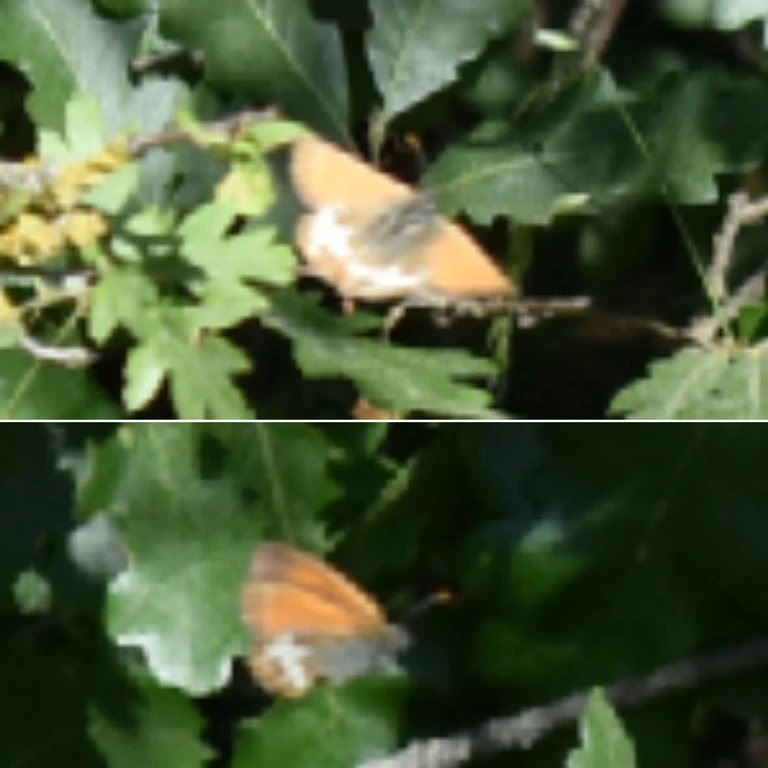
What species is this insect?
Coenonympha arcania
